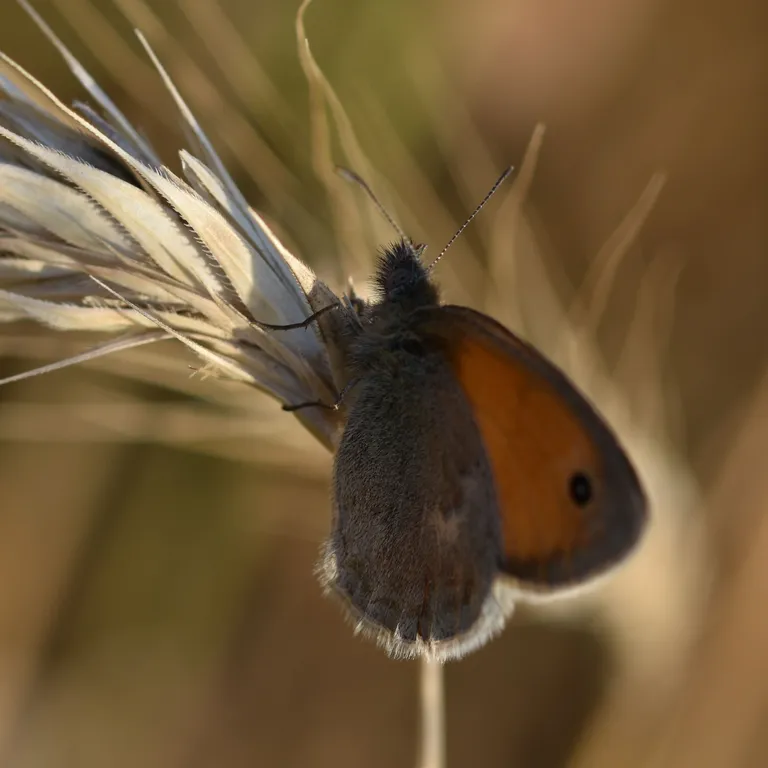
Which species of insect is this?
Coenonympha pamphilus
